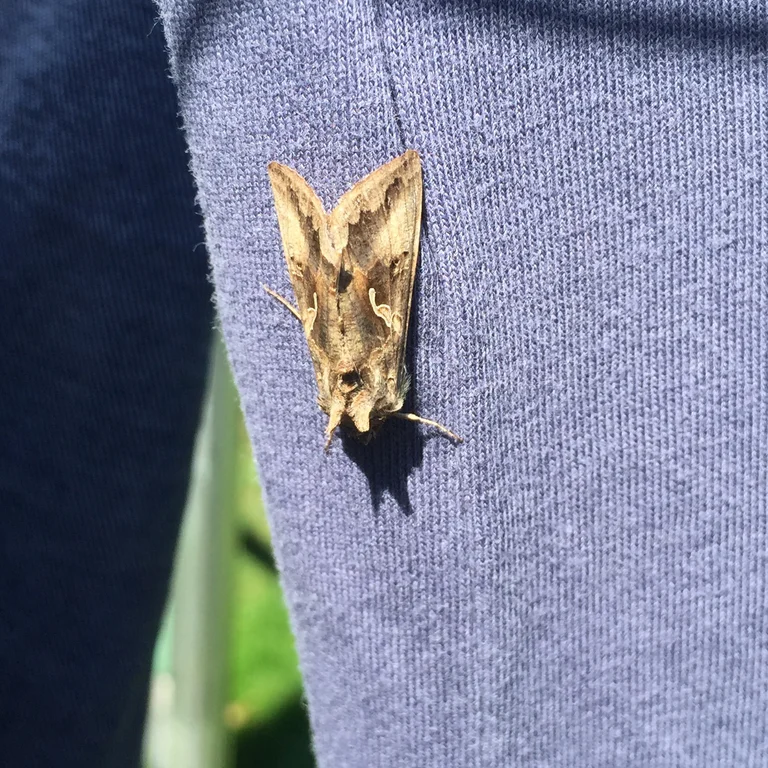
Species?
Autographa gamma
